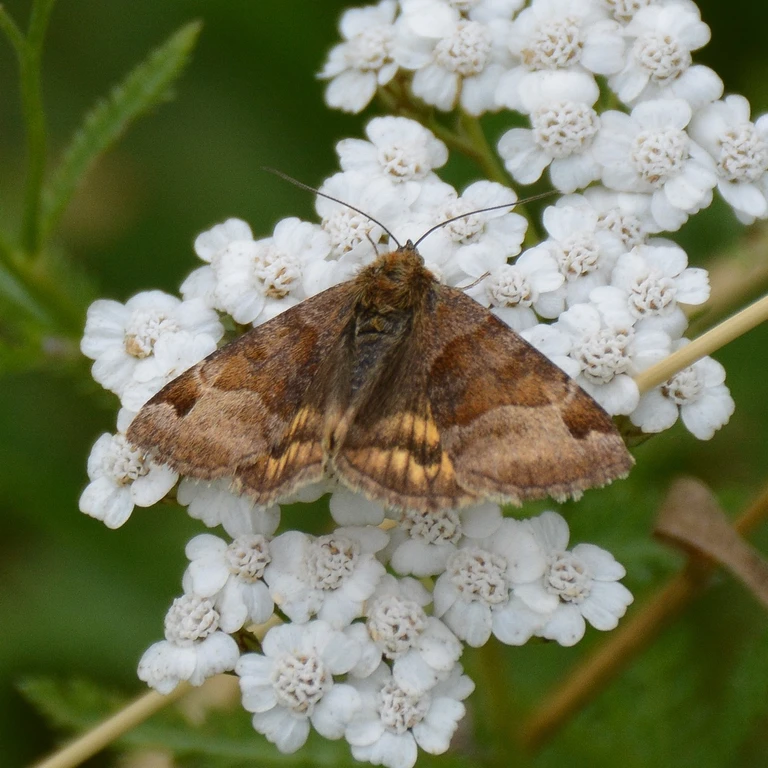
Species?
Euclidia glyphica
